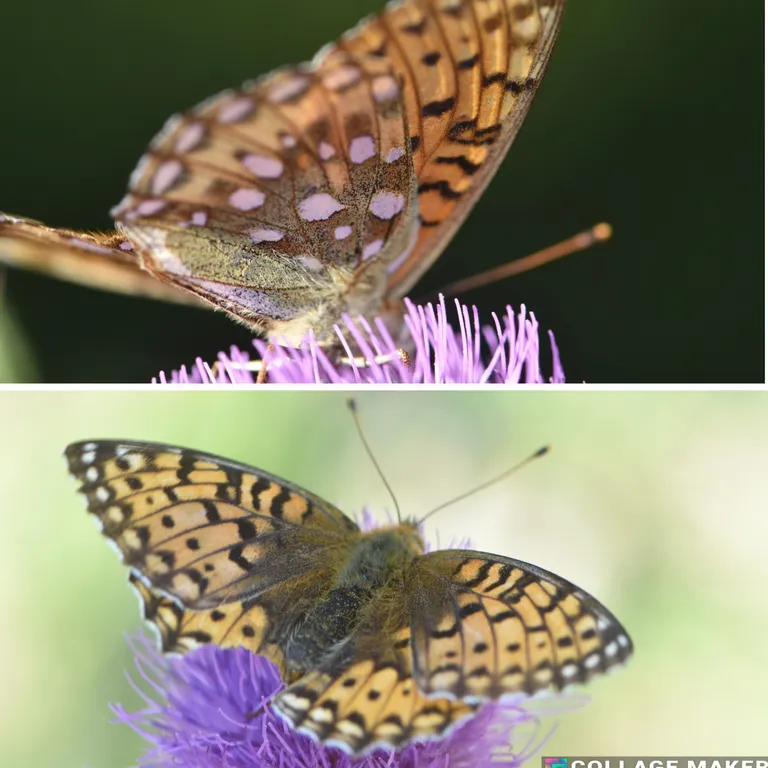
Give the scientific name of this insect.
Speyeria aglaja
